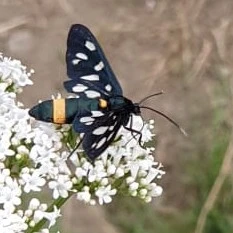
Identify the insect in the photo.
Amata phegea
